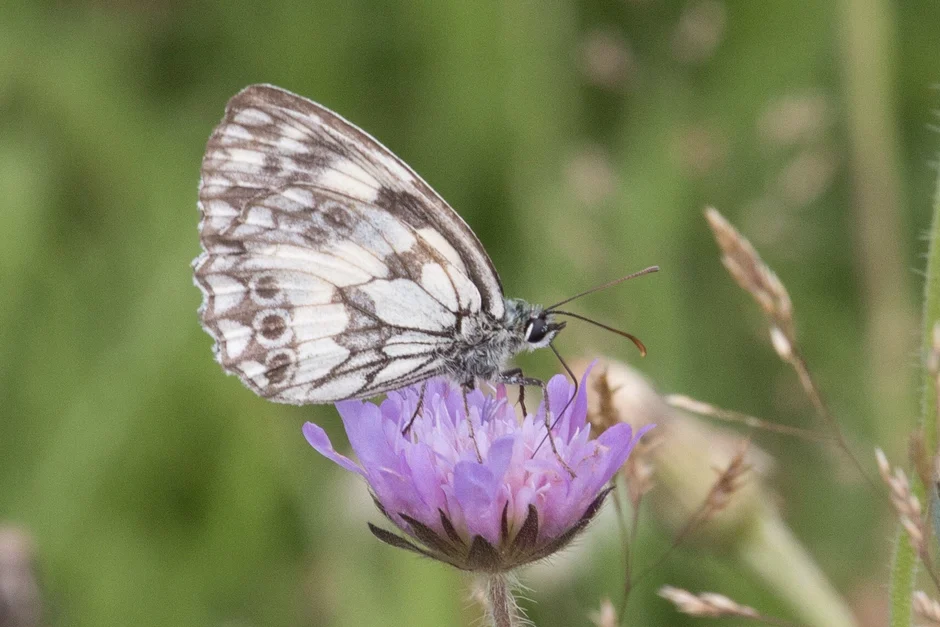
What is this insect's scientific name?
Melanargia galathea
